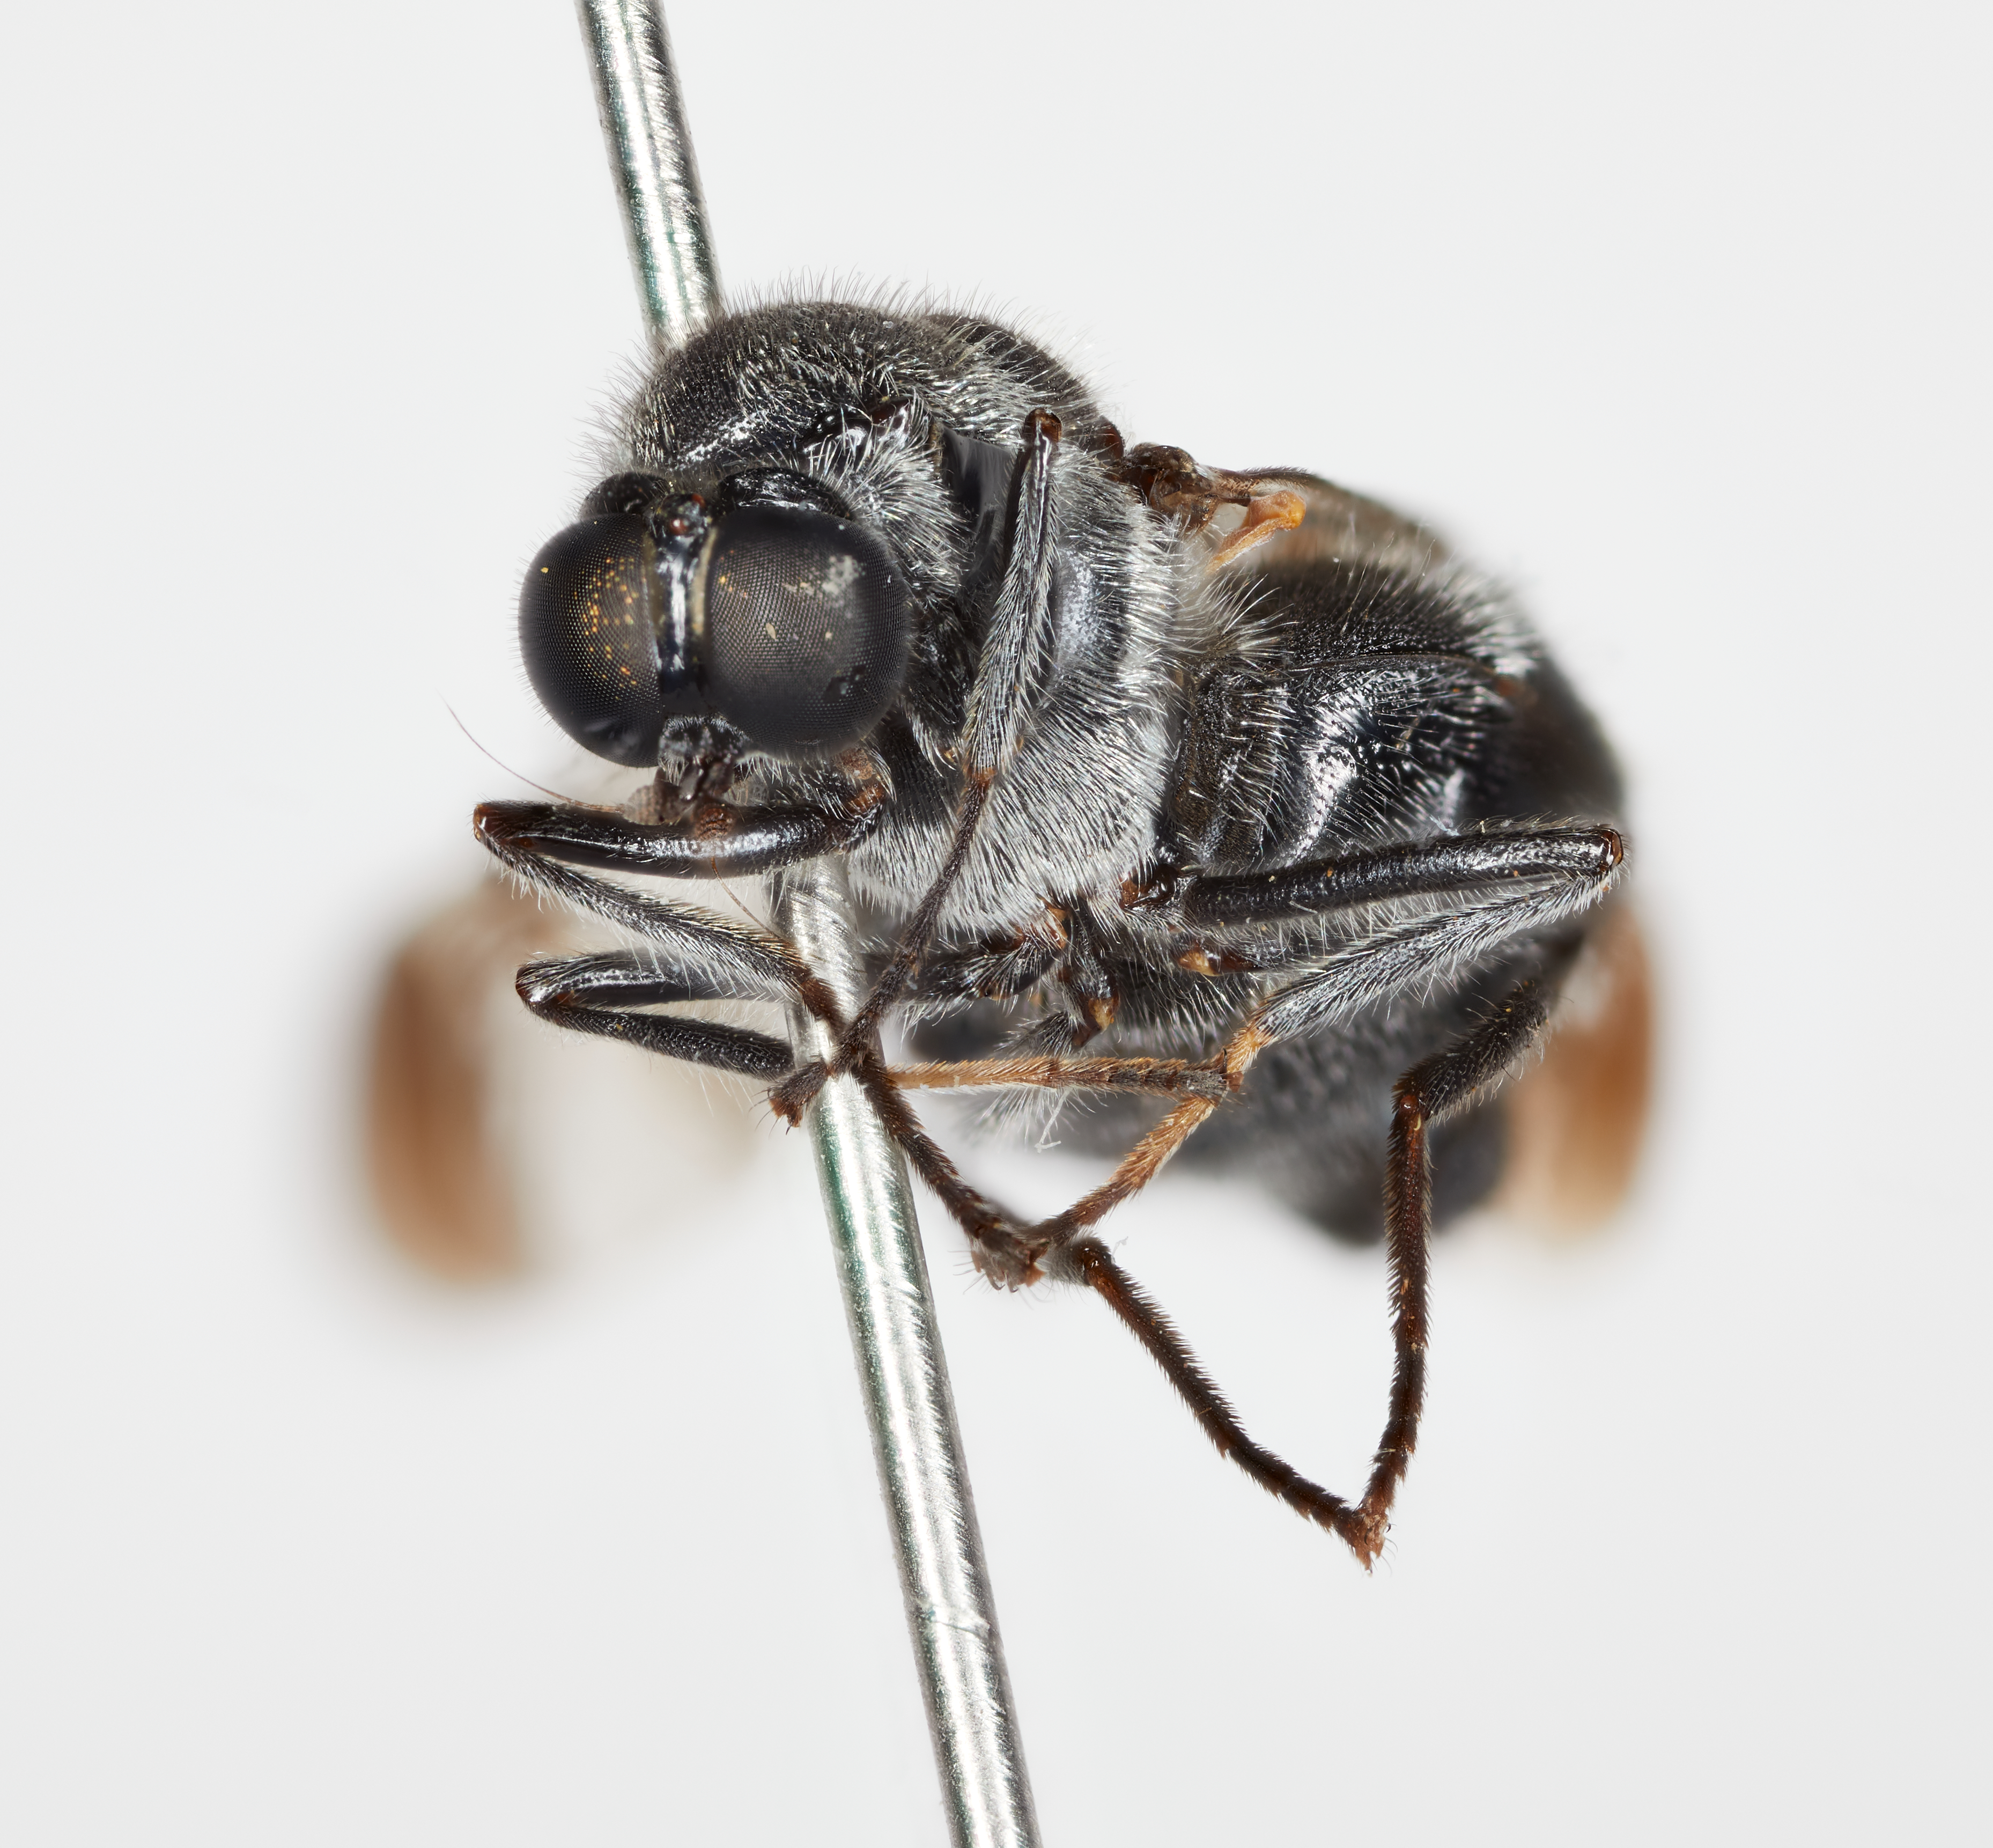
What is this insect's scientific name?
Culcua lingafelteri
